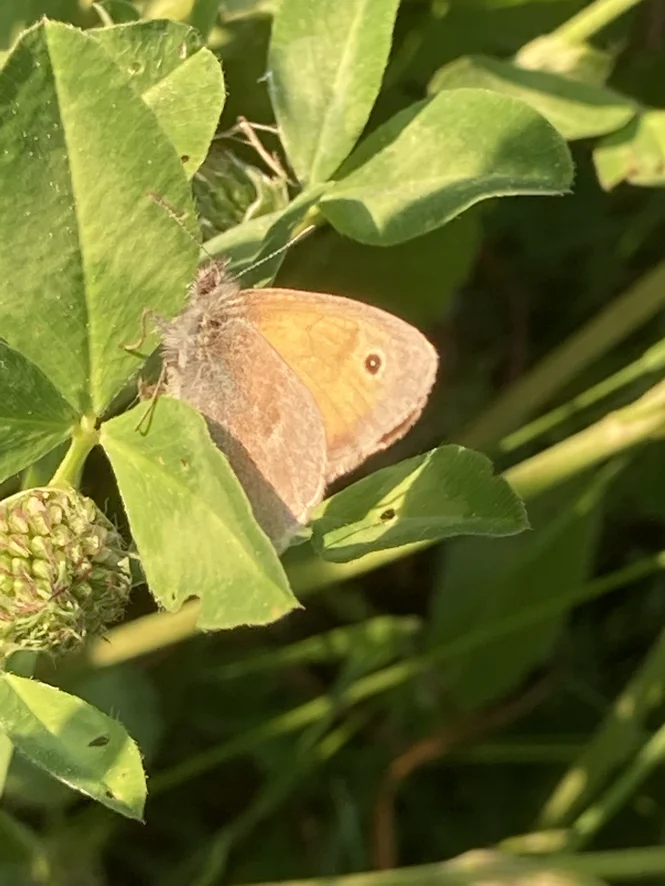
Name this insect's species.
Coenonympha pamphilus
